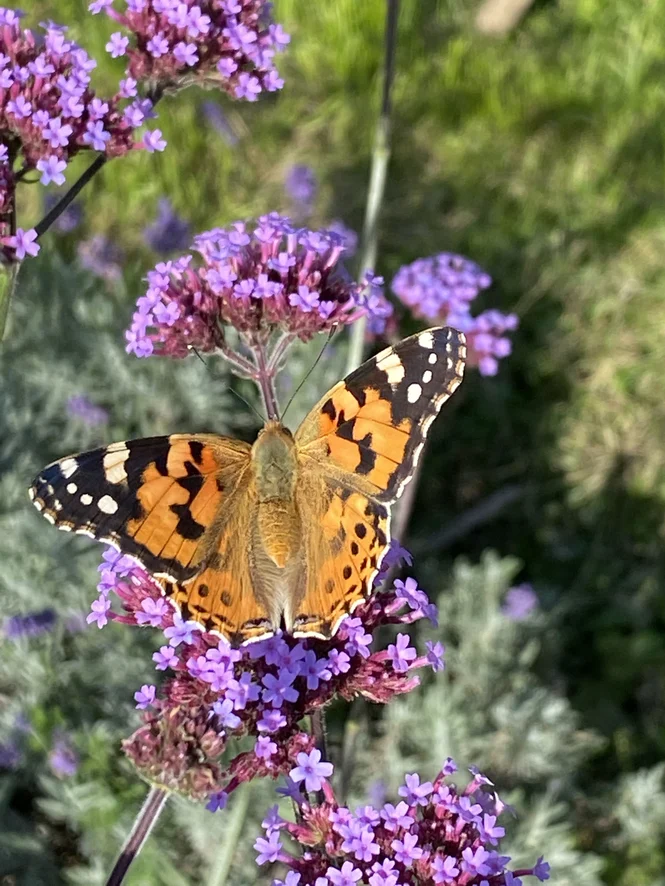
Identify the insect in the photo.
Vanessa cardui
